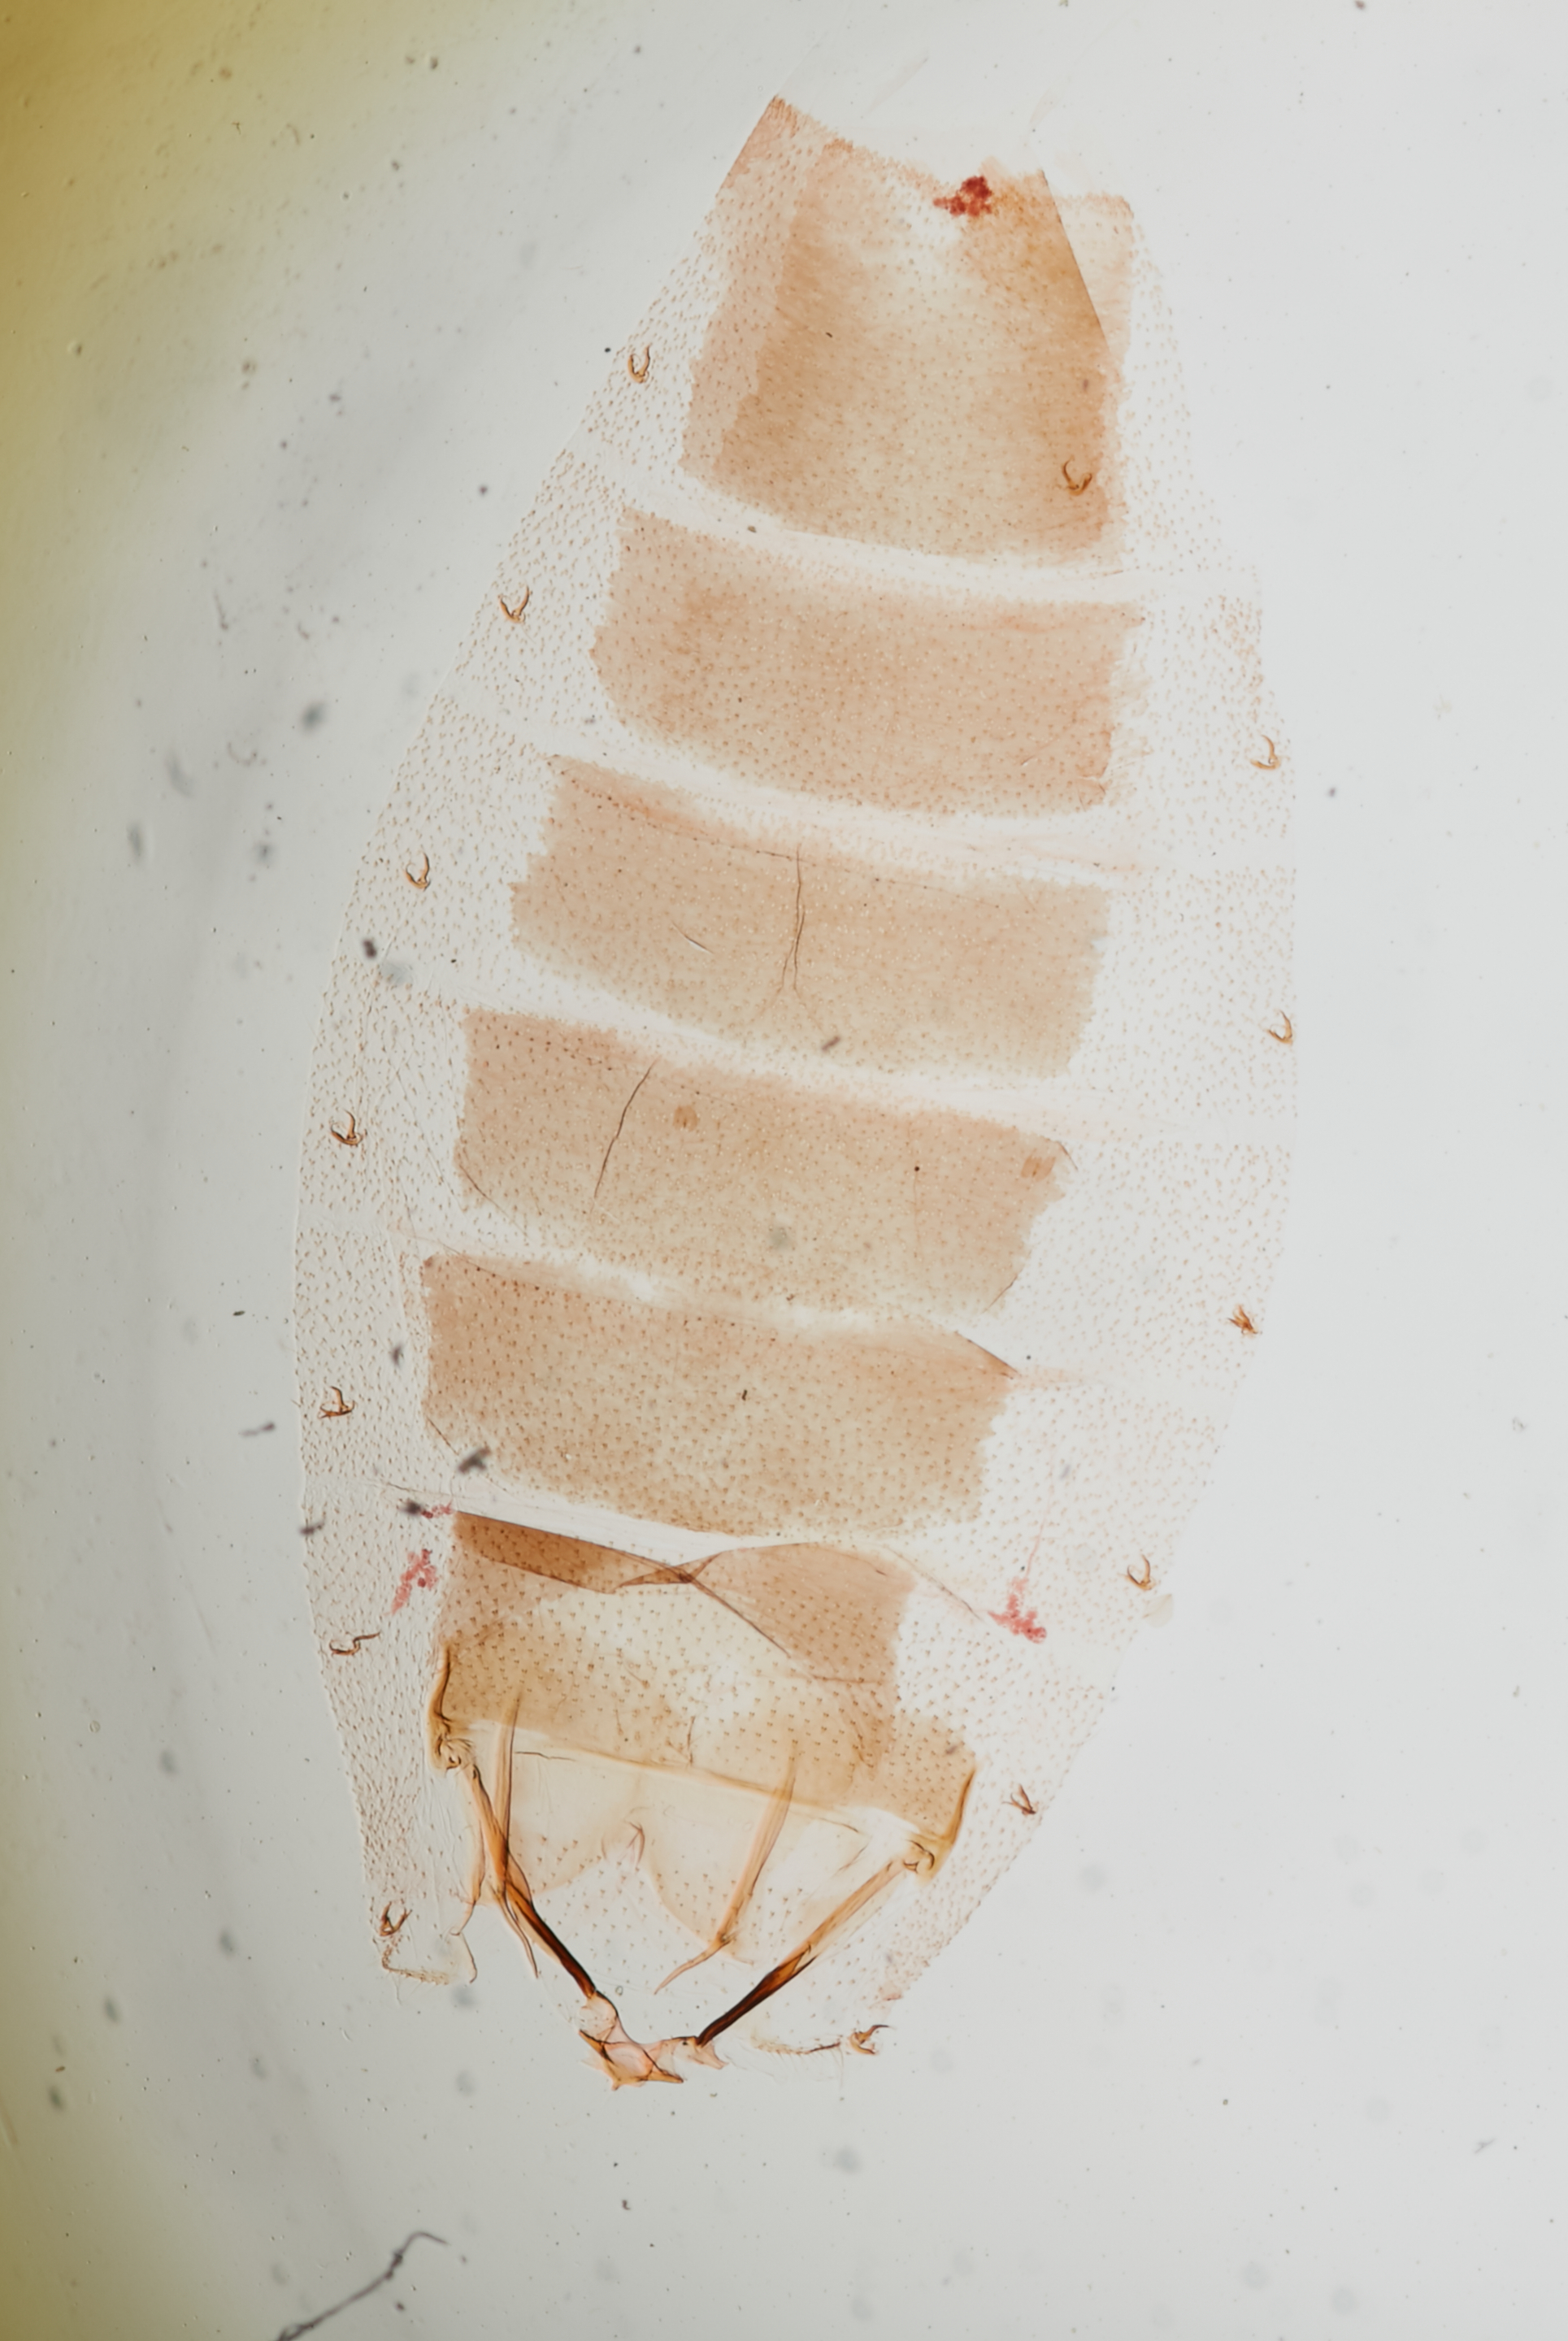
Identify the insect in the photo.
Lita pagella
